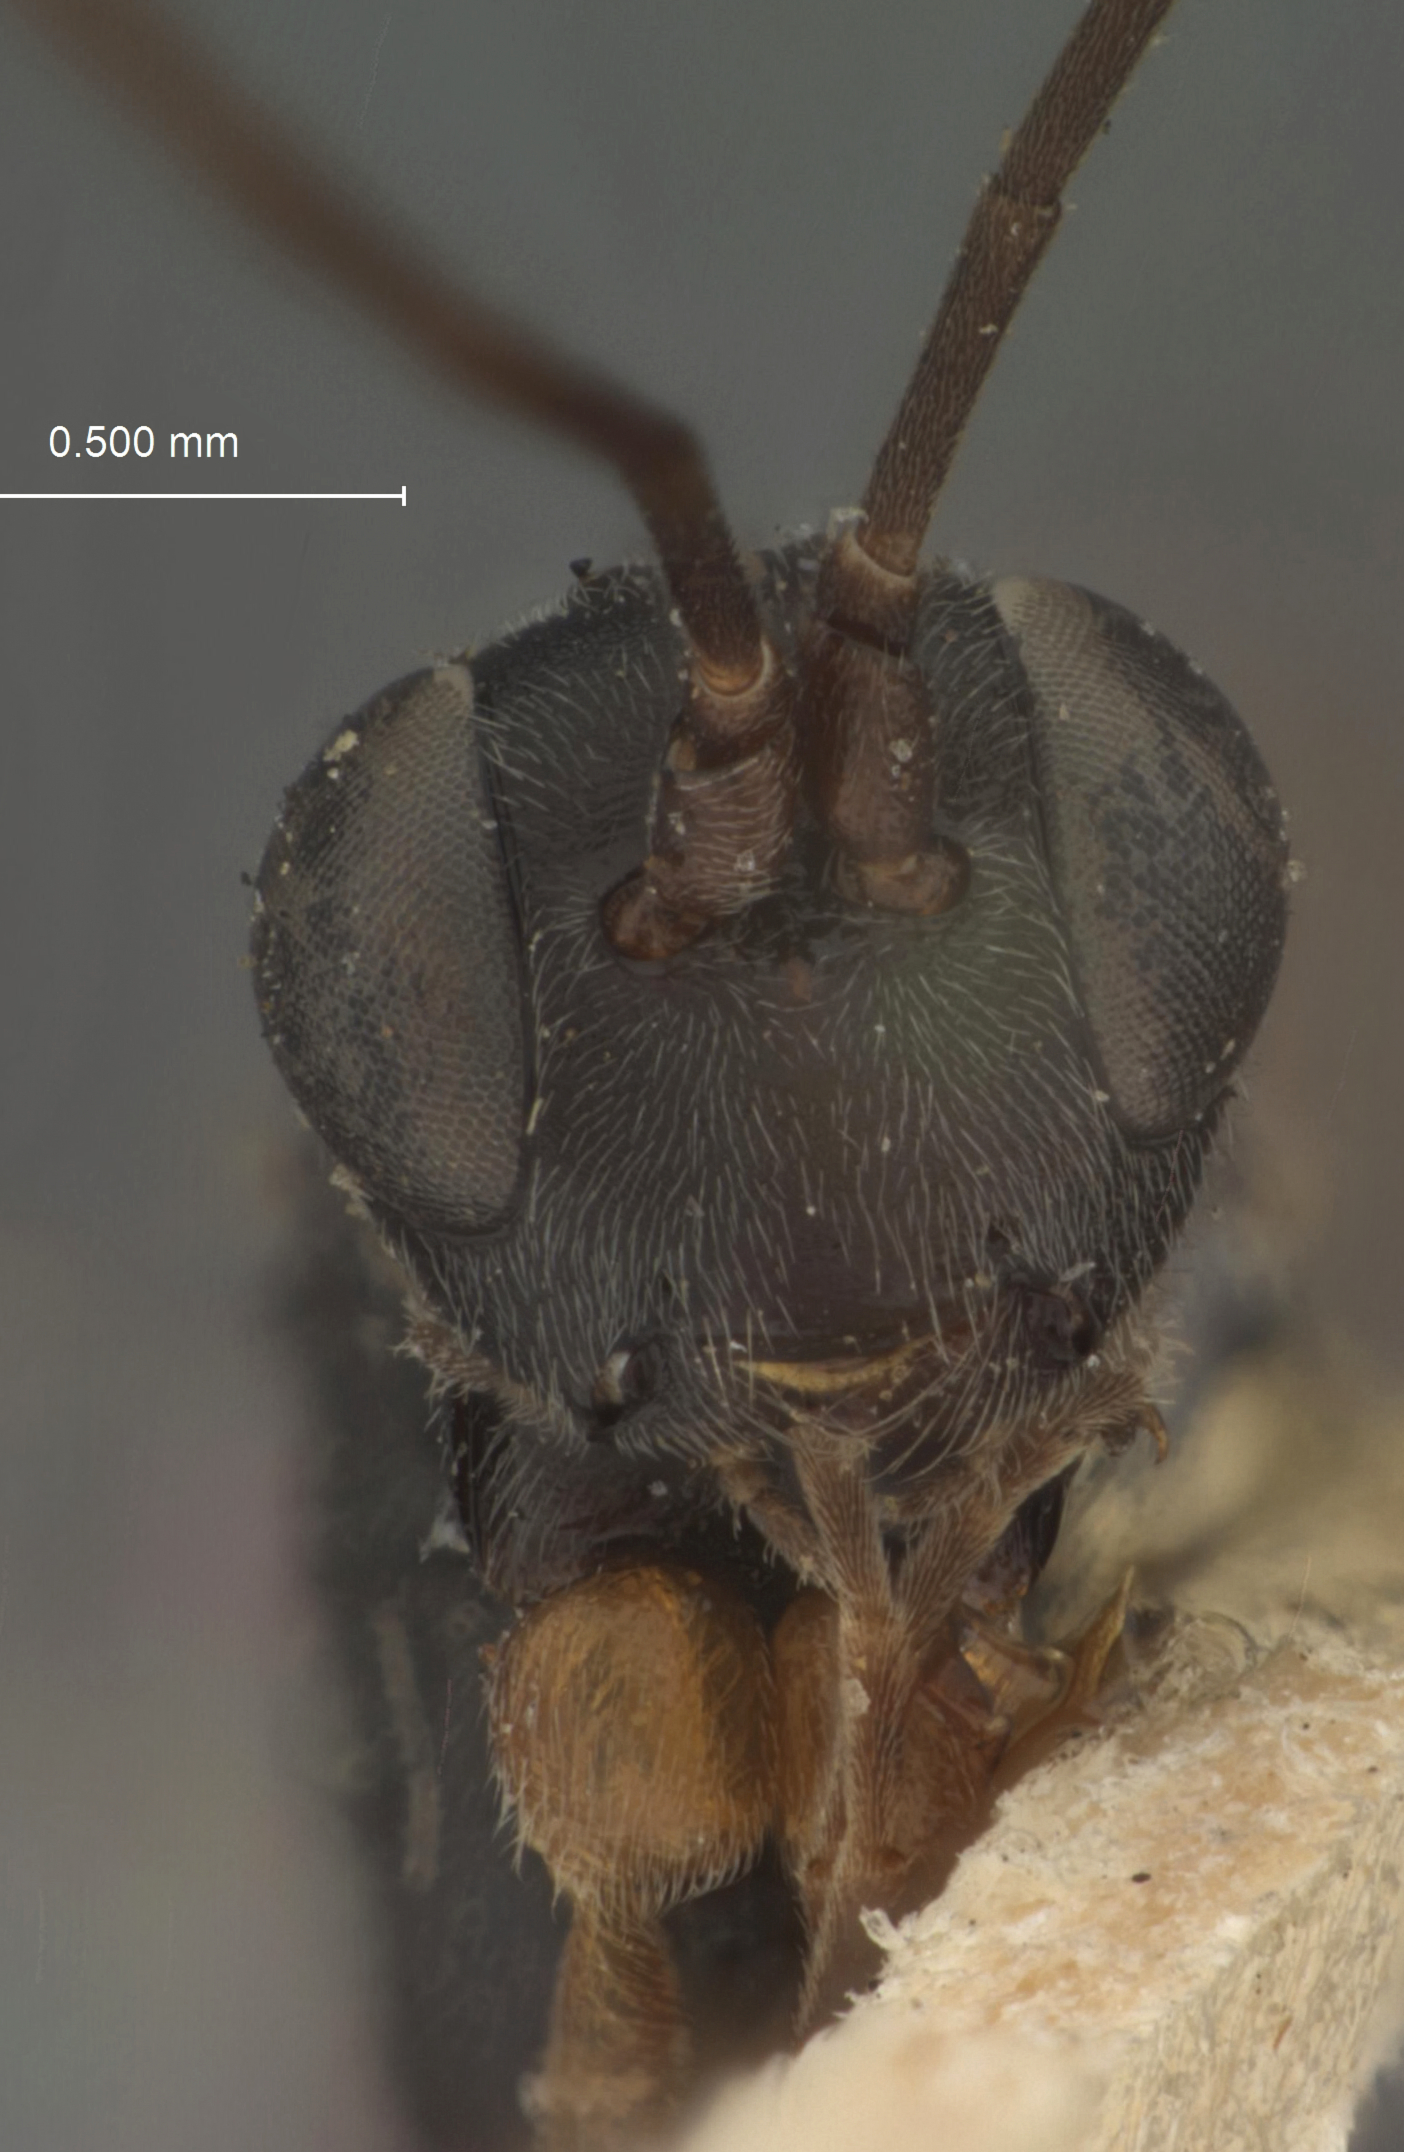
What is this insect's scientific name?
Adiastola americana
